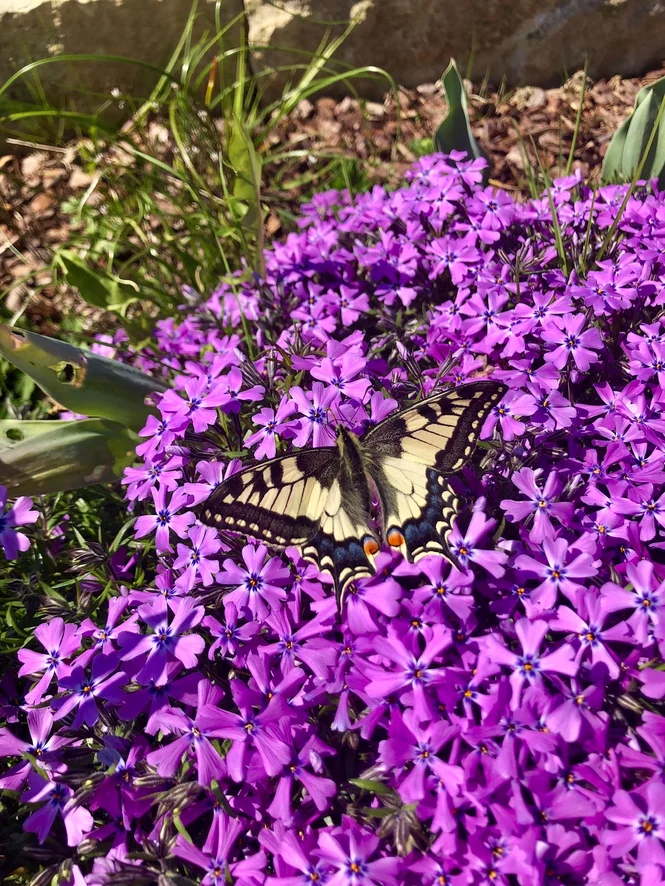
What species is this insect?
Papilio machaon
